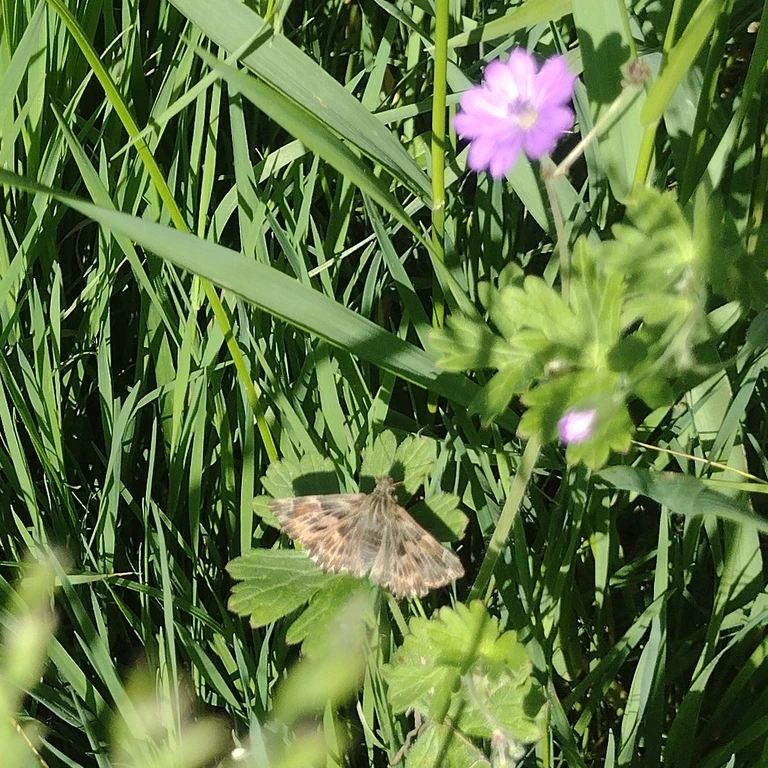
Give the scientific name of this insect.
Carcharodus alceae
